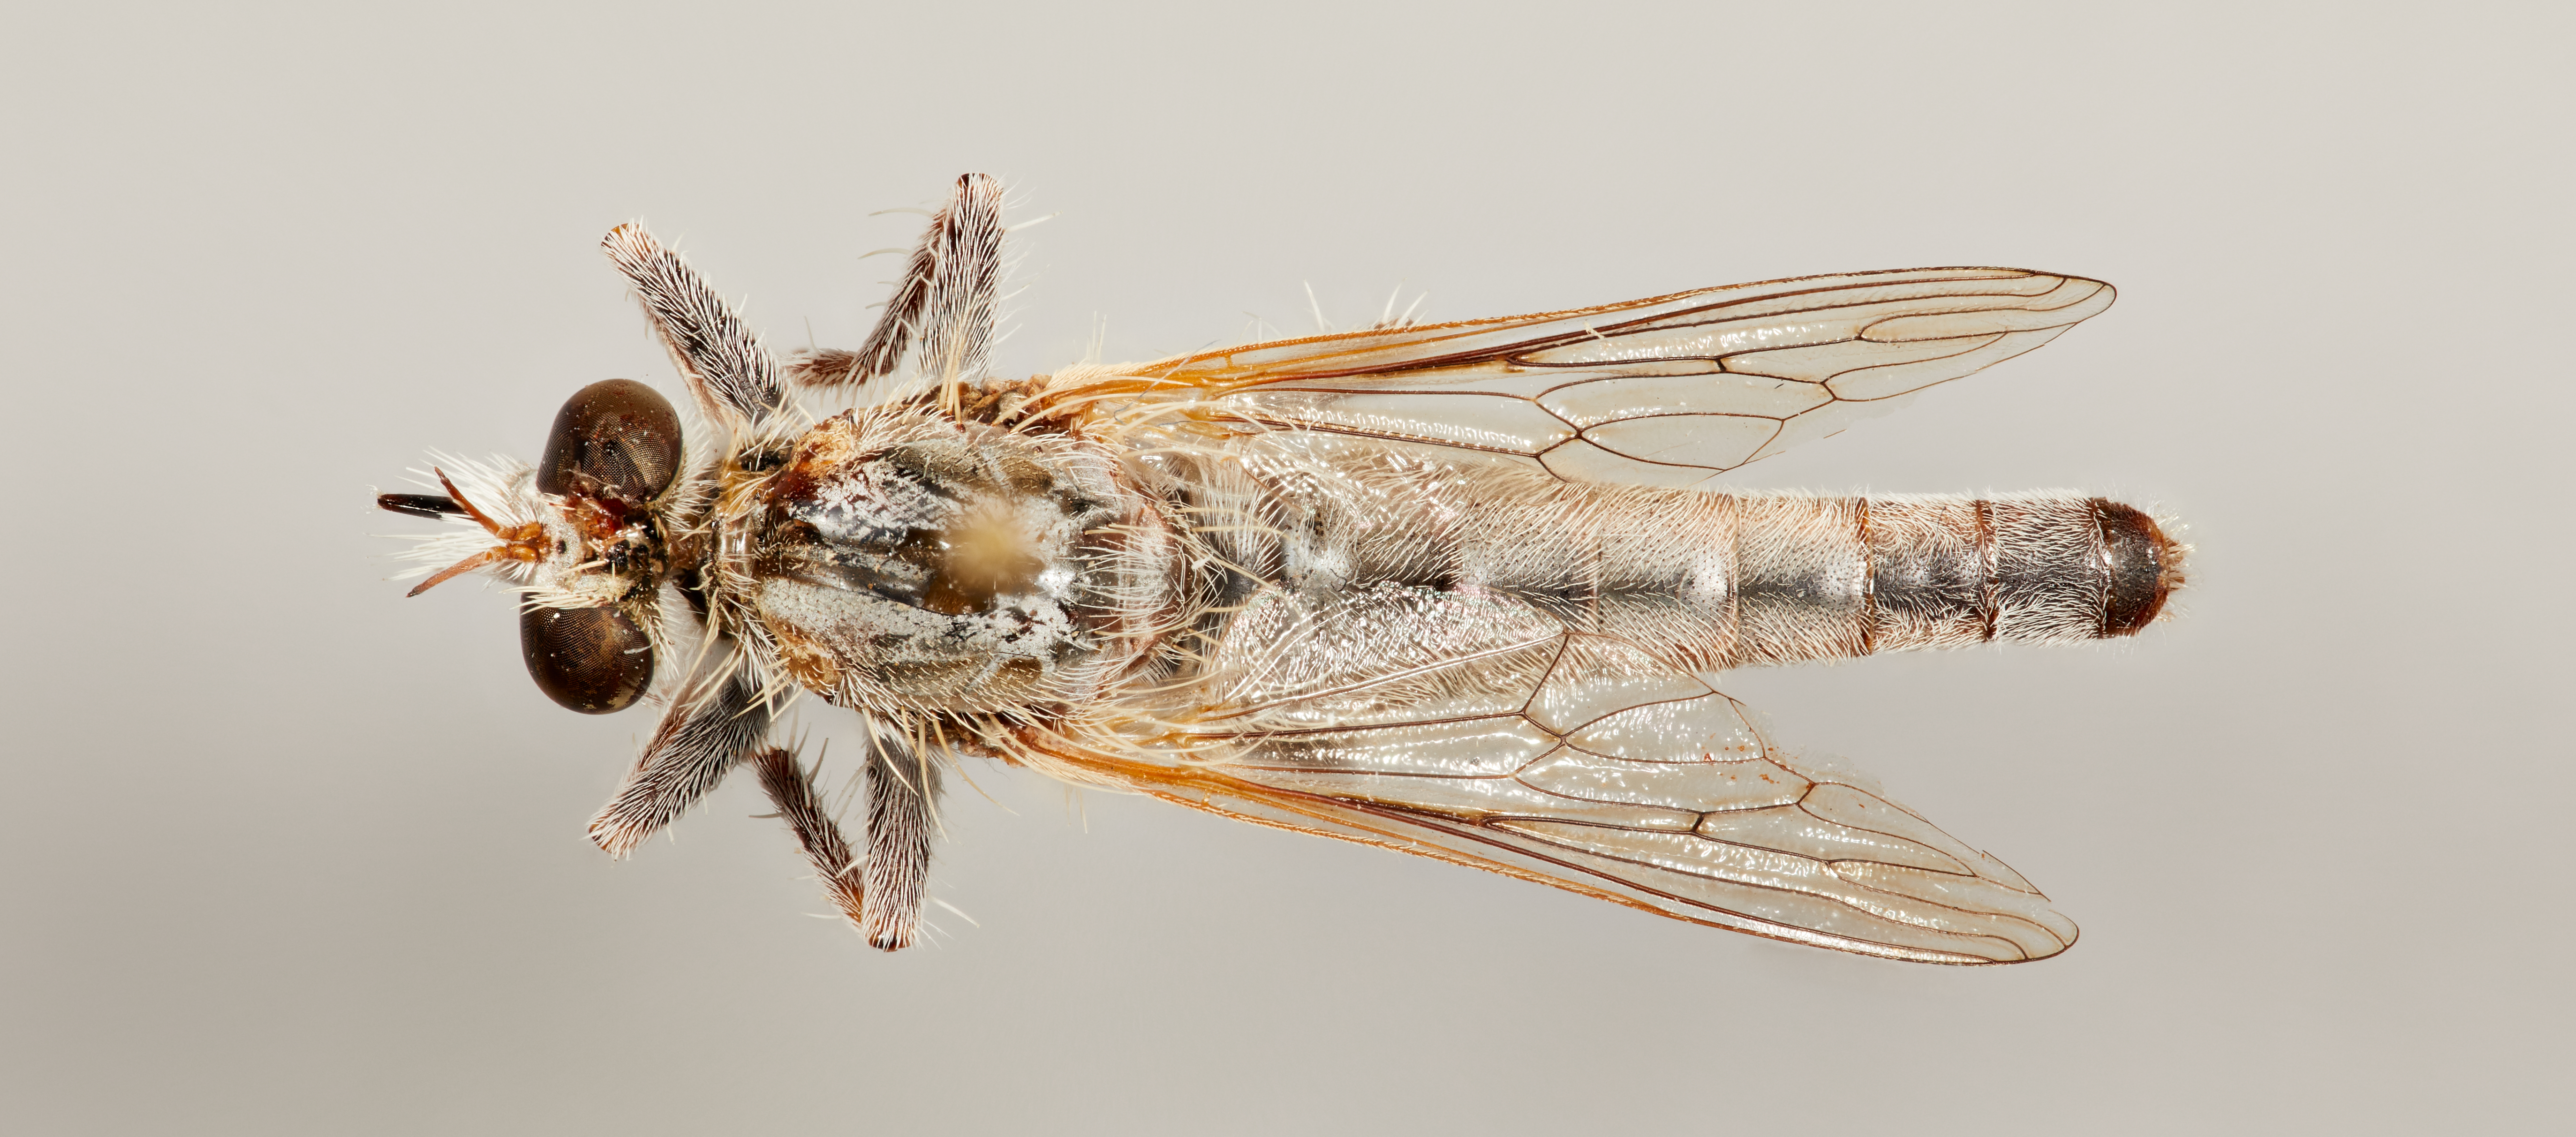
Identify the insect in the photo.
Anasillomos juergeni
